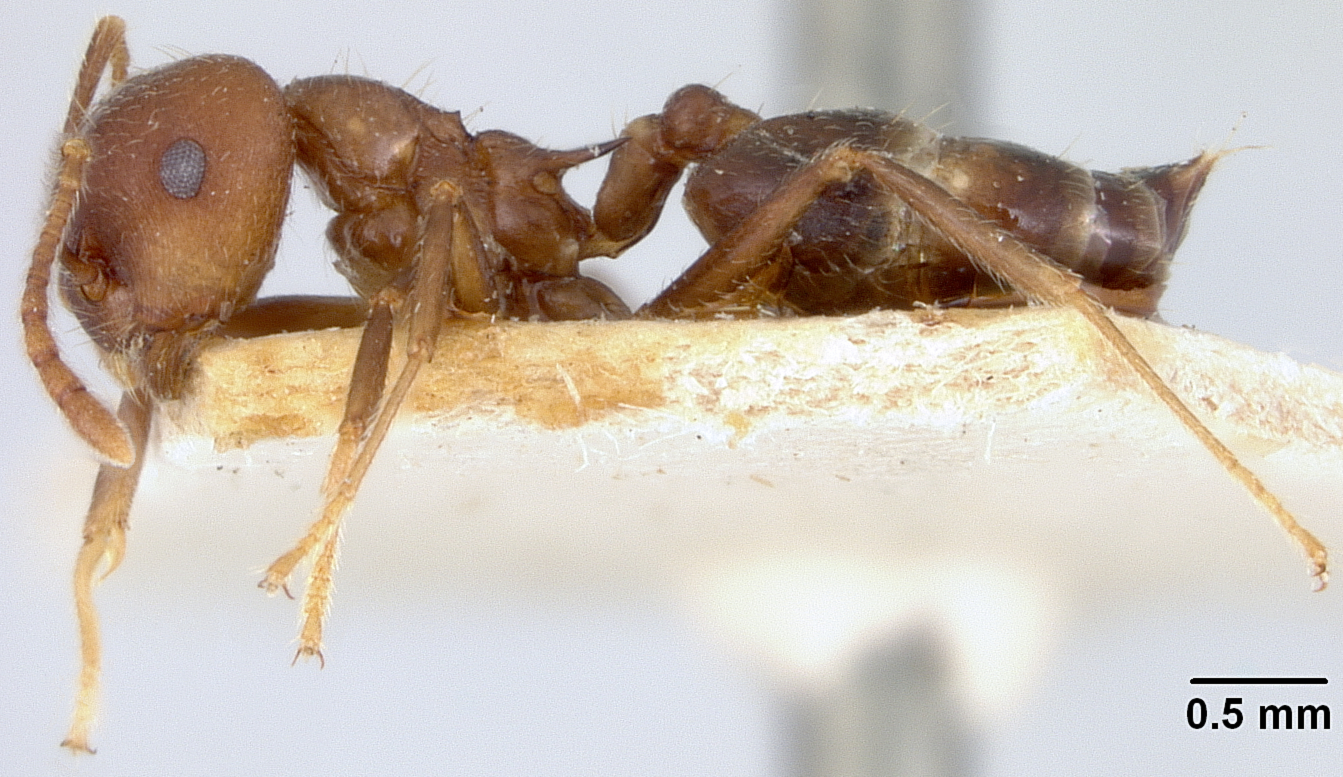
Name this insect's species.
Crematogaster spengeli
